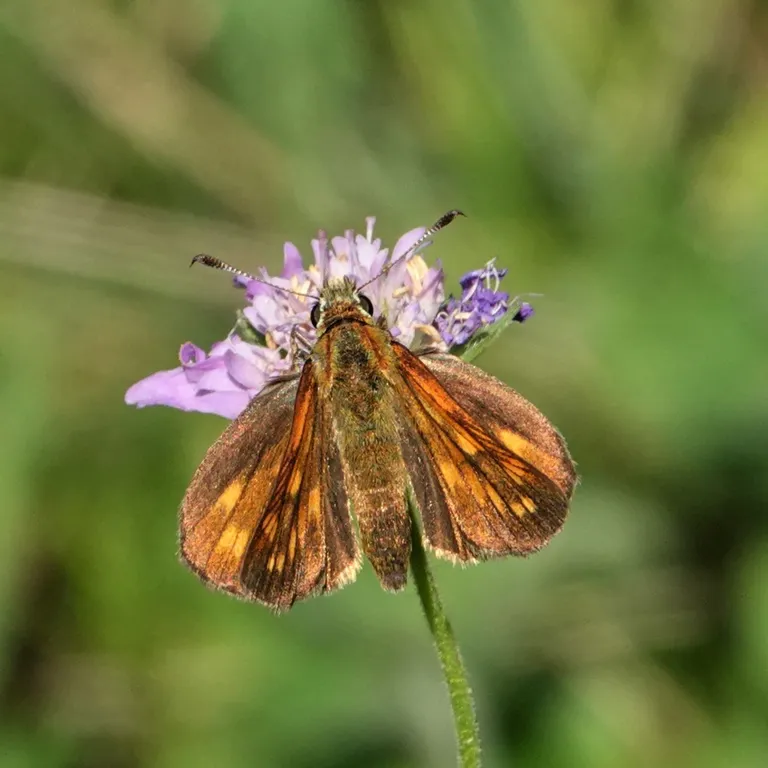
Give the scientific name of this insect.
Ochlodes sylvanus (also Ochlodes venata)
